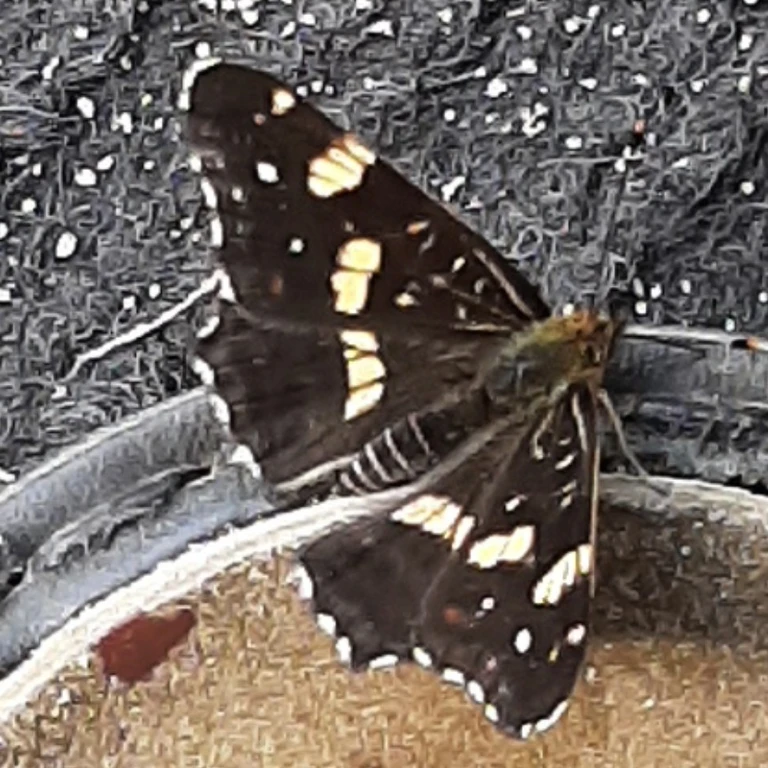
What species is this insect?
Araschnia levana
